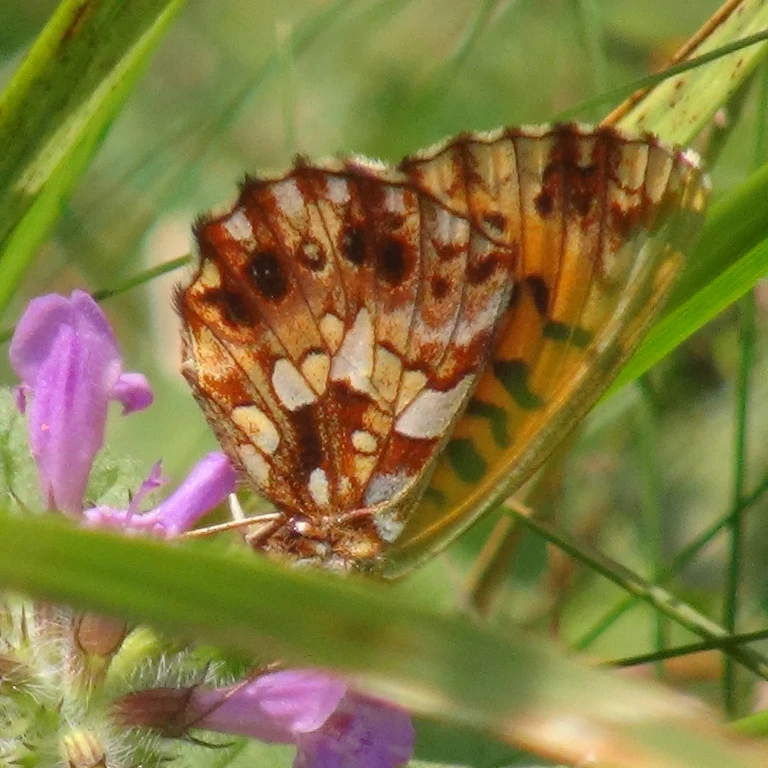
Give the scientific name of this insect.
Boloria dia
